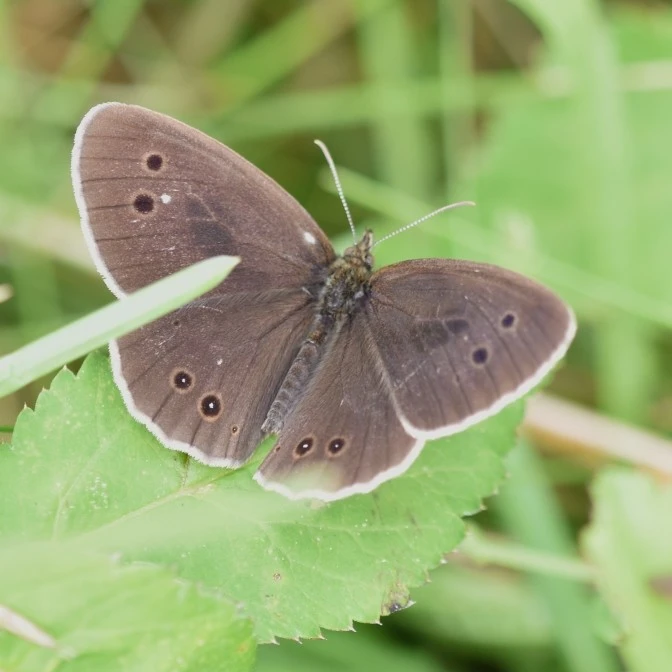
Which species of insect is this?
Aphantopus hyperantus
